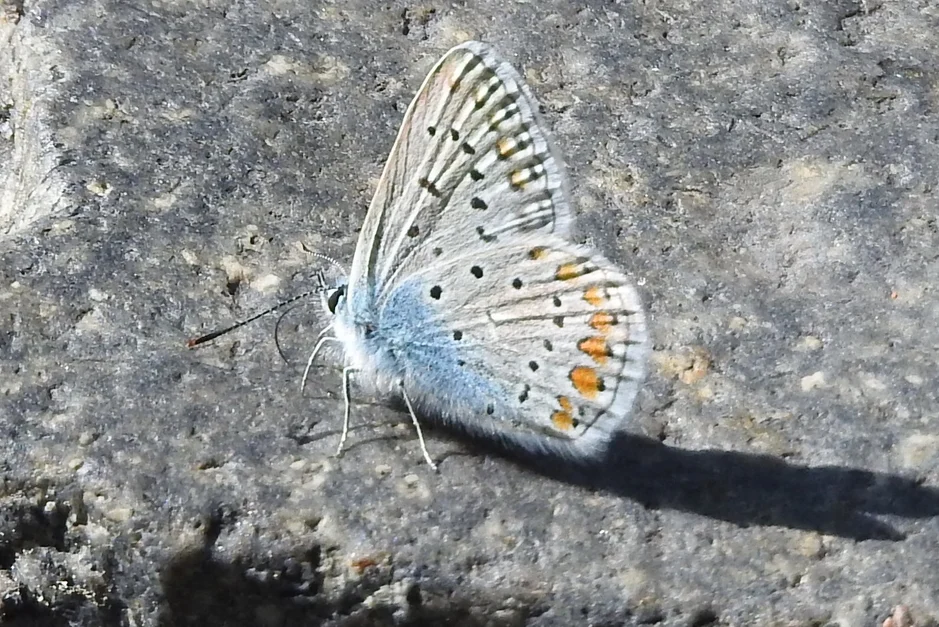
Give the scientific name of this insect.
Polyommatus icarus
